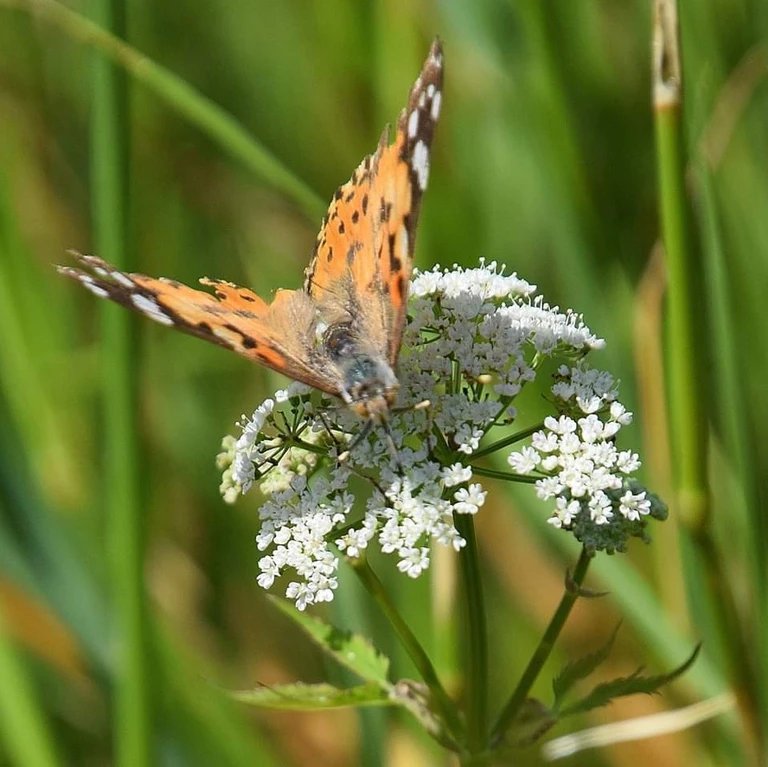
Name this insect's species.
Vanessa cardui
